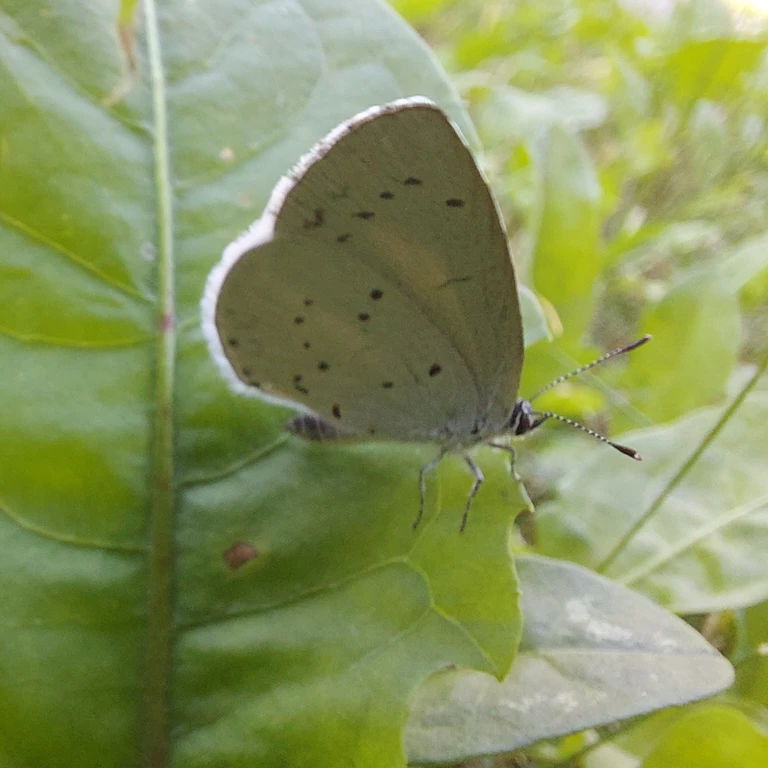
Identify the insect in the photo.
Celastrina argiolus
